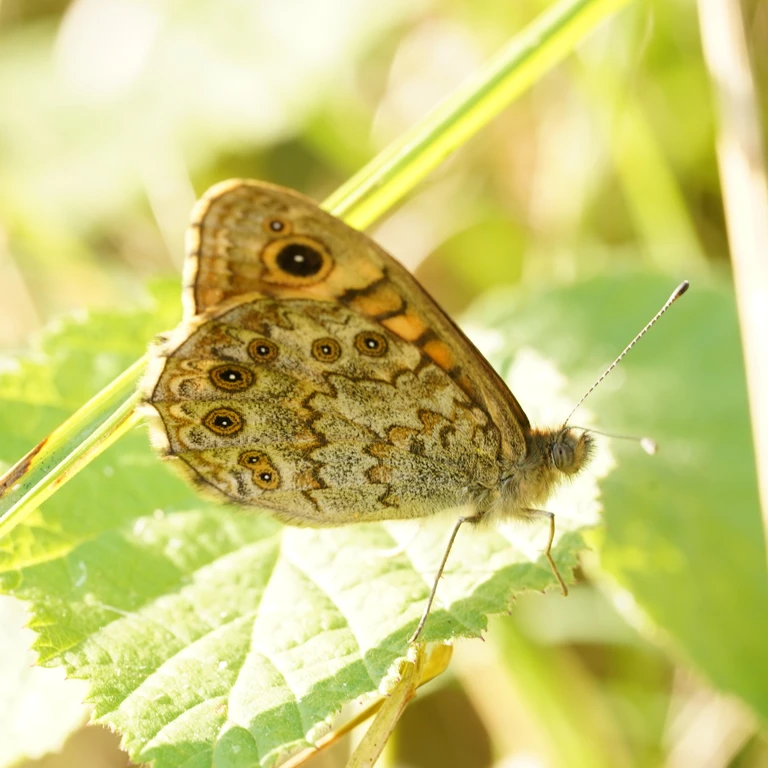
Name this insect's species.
Lasiommata megera (also Pararge megera)
